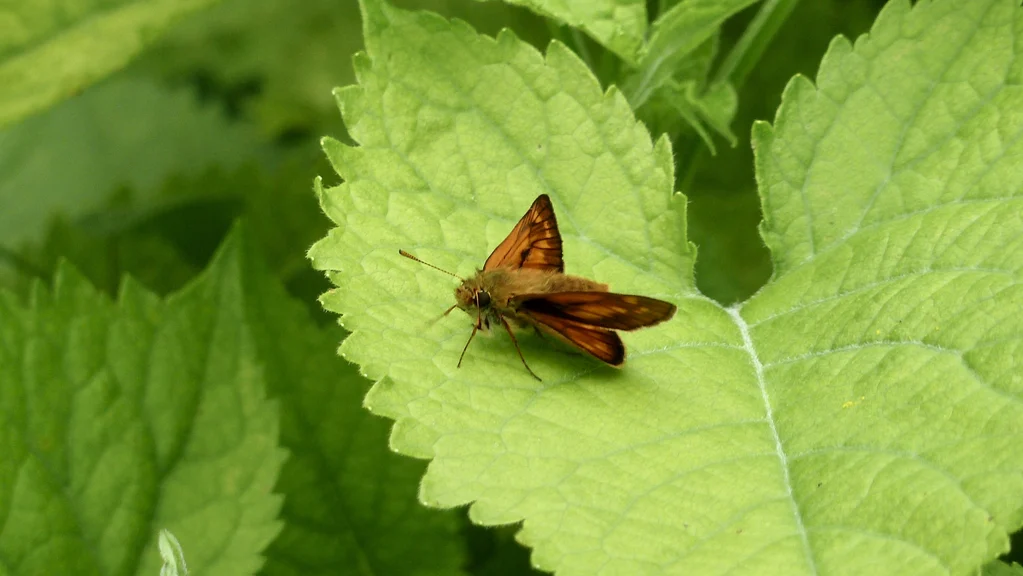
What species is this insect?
Ochlodes sylvanus (also Ochlodes venata)
